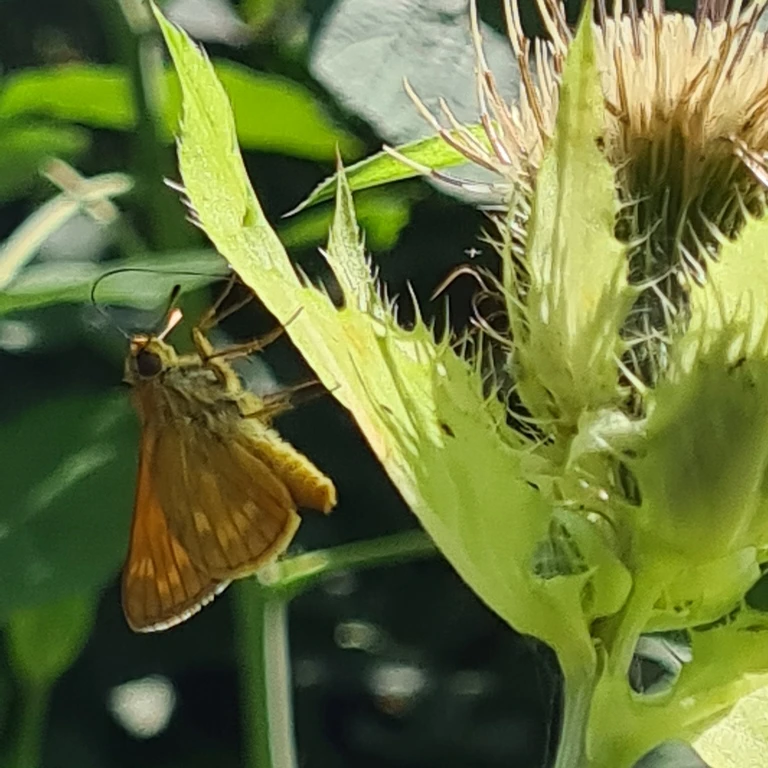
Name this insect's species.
Ochlodes sylvanus (also Ochlodes venata)
